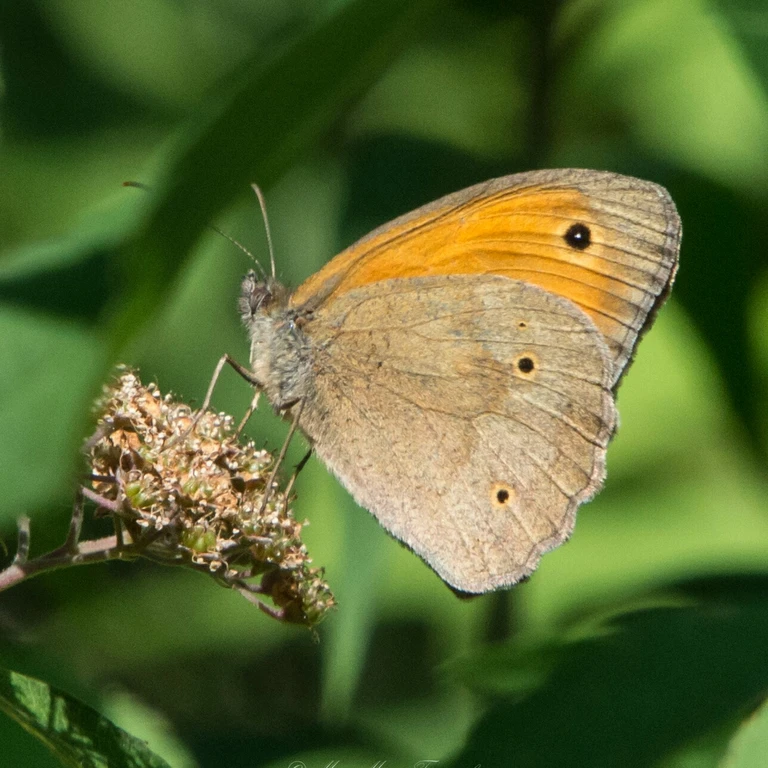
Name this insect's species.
Maniola jurtina
